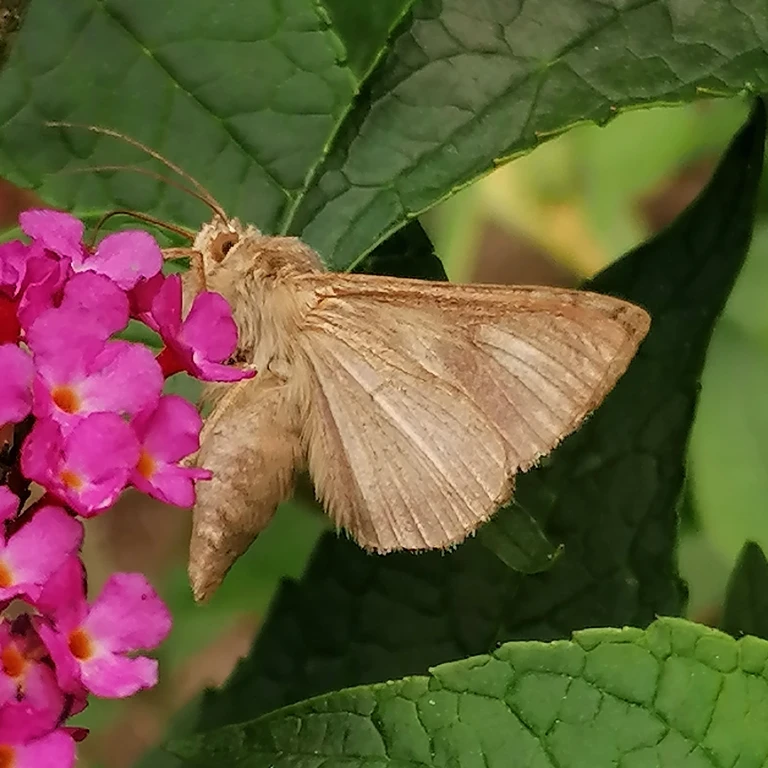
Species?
Autographa gamma
